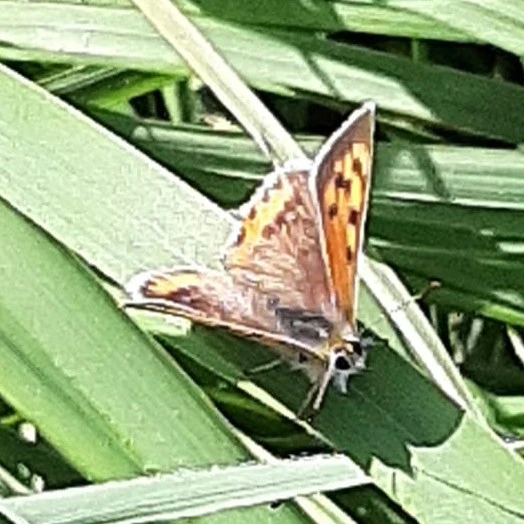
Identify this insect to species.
Lycaena phlaeas
